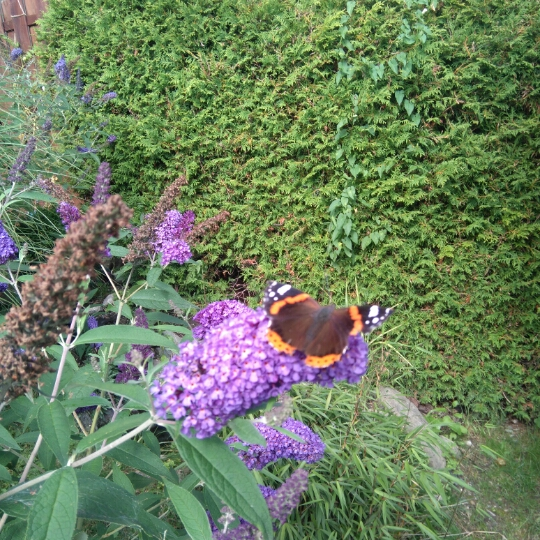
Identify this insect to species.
Vanessa atalanta
